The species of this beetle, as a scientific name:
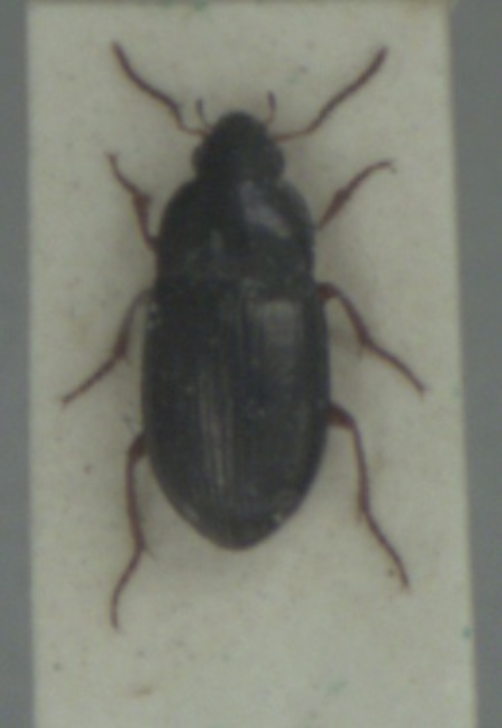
Amara anthobia
